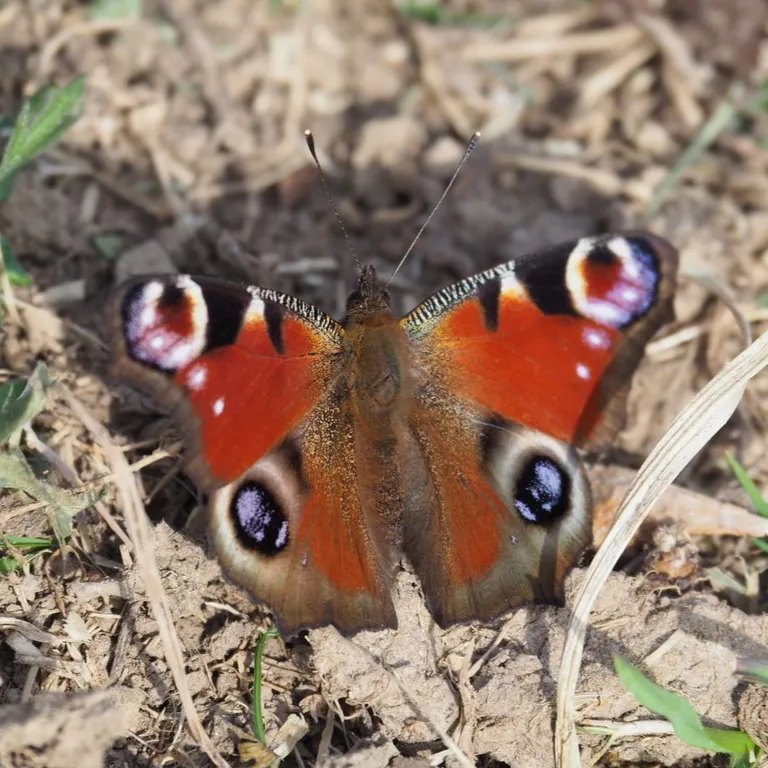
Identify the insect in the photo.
Aglais io
